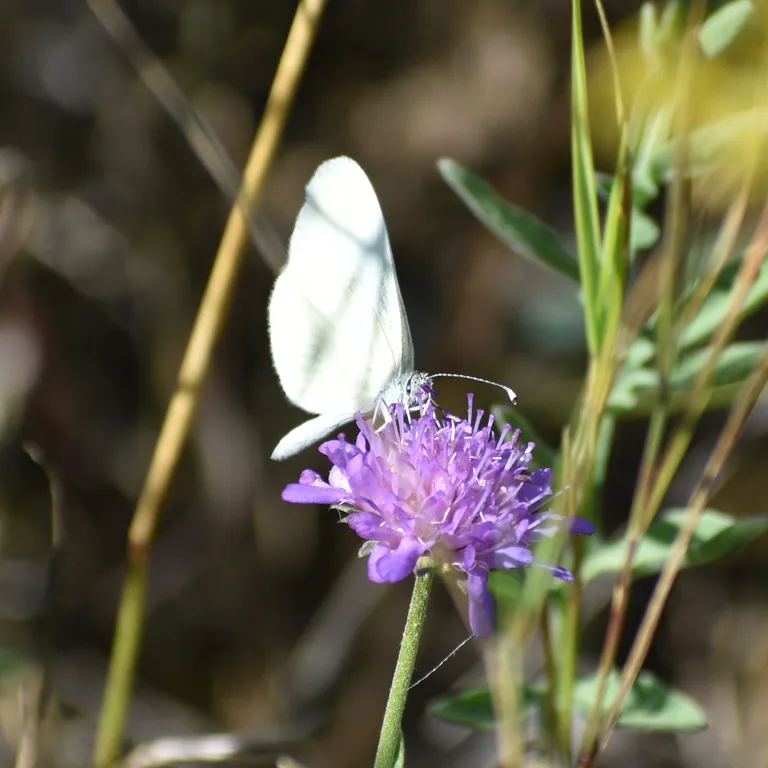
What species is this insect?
Leptidea sinapis/juvernica
